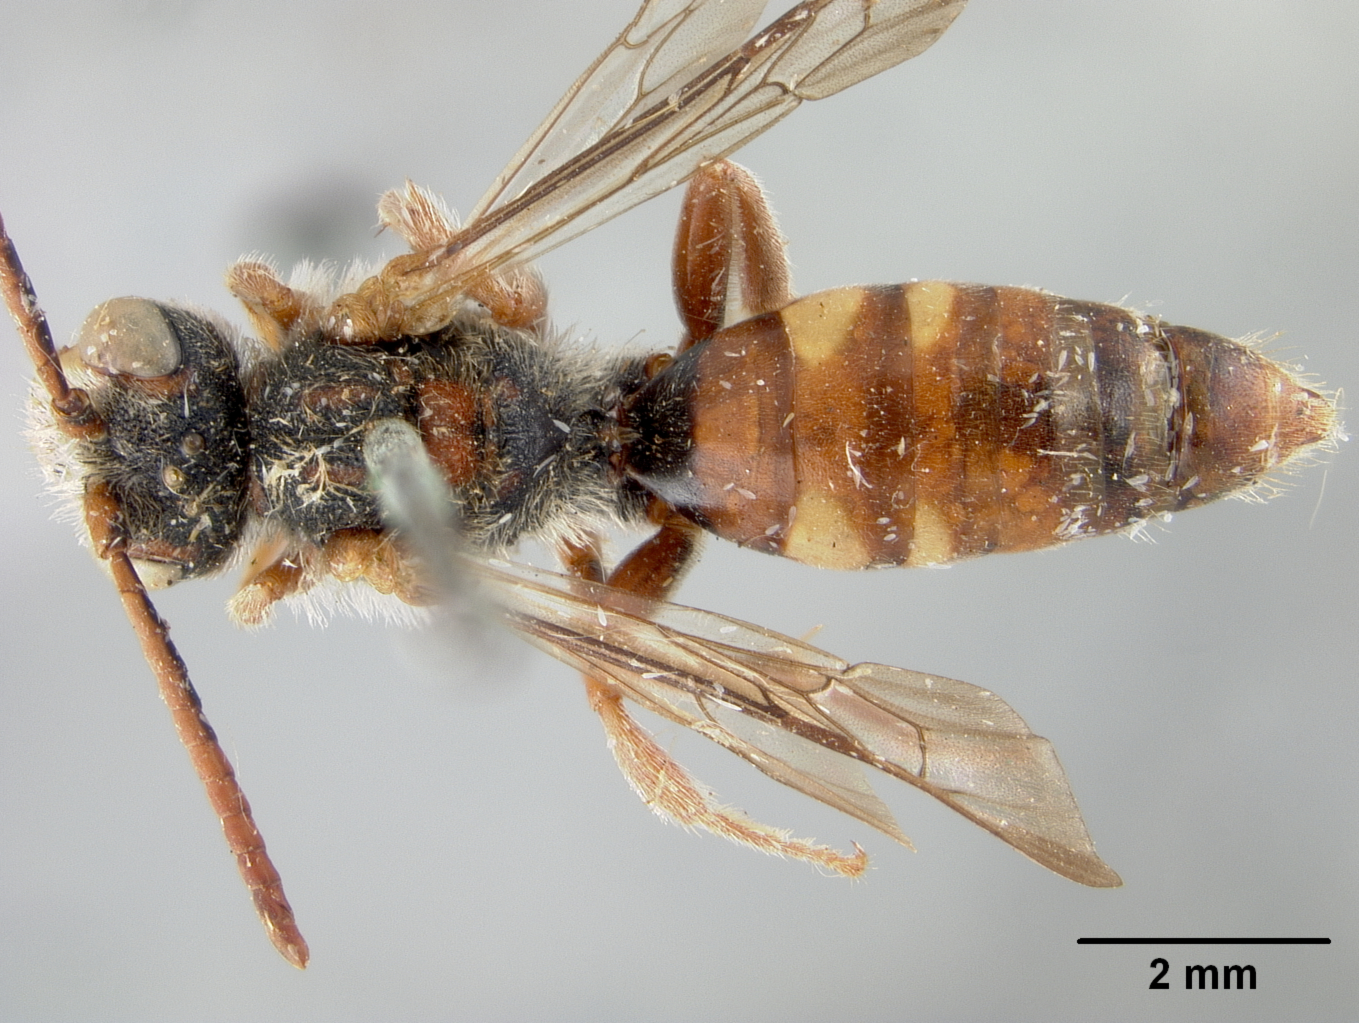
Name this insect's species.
Nomada cornelliana
